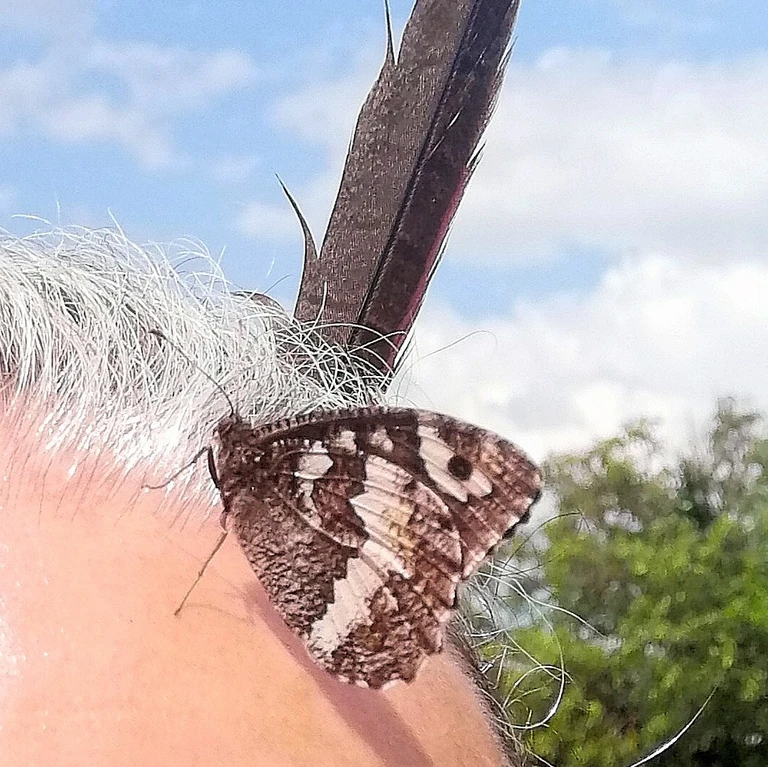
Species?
Brintesia circe
